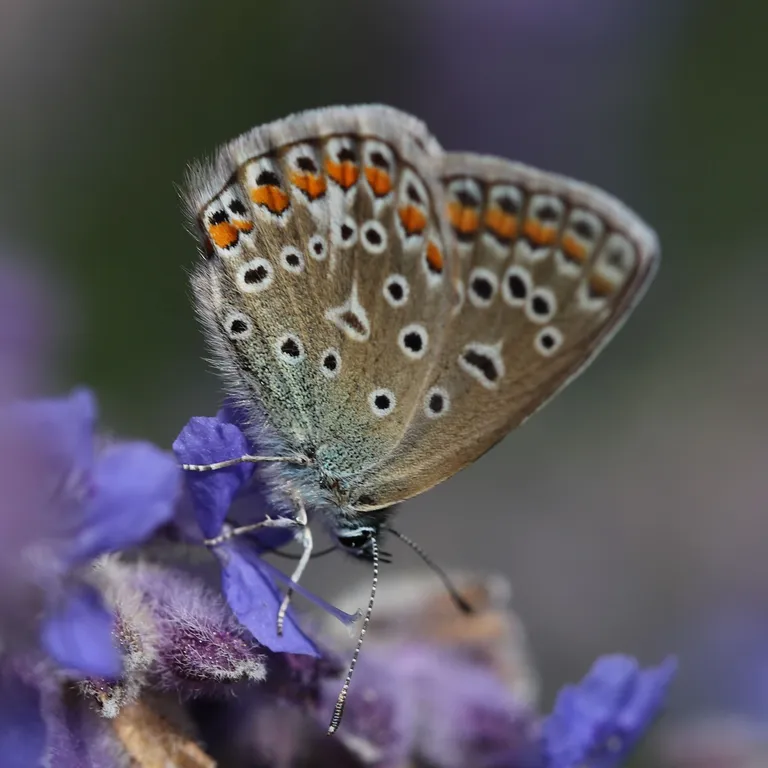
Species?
Polyommatus icarus
